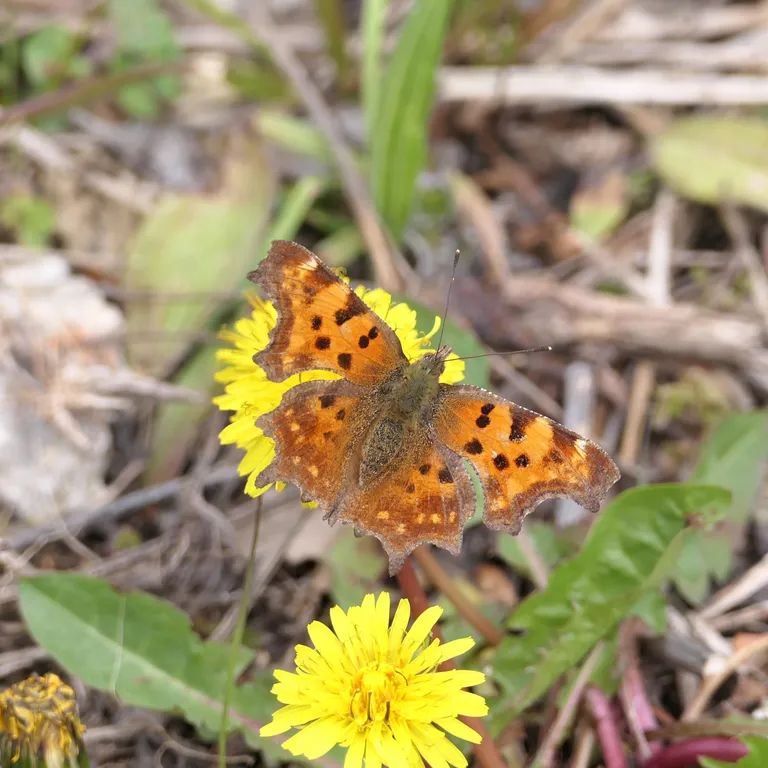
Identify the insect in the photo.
Polygonia c-album
